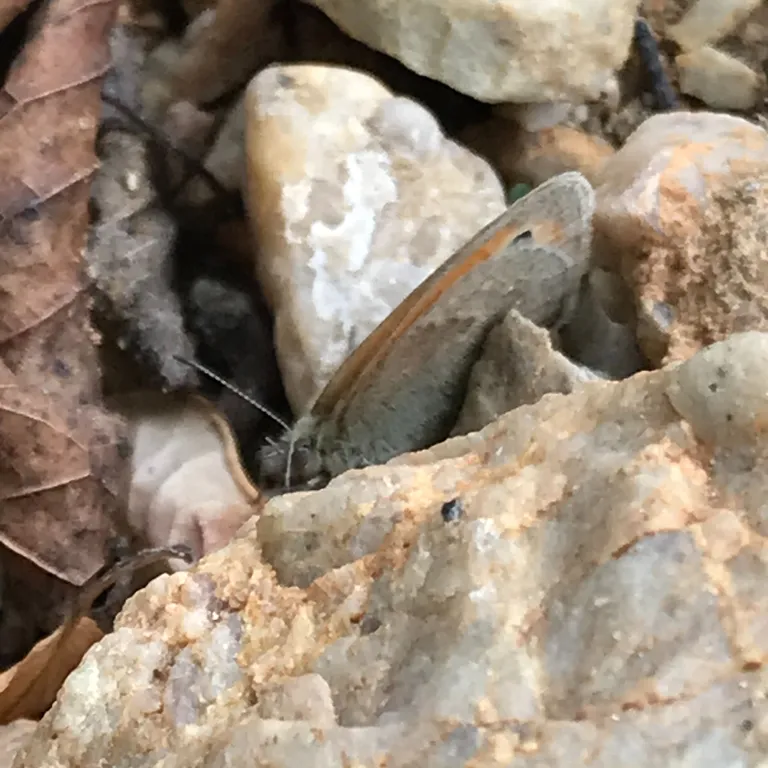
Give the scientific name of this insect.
Coenonympha pamphilus
